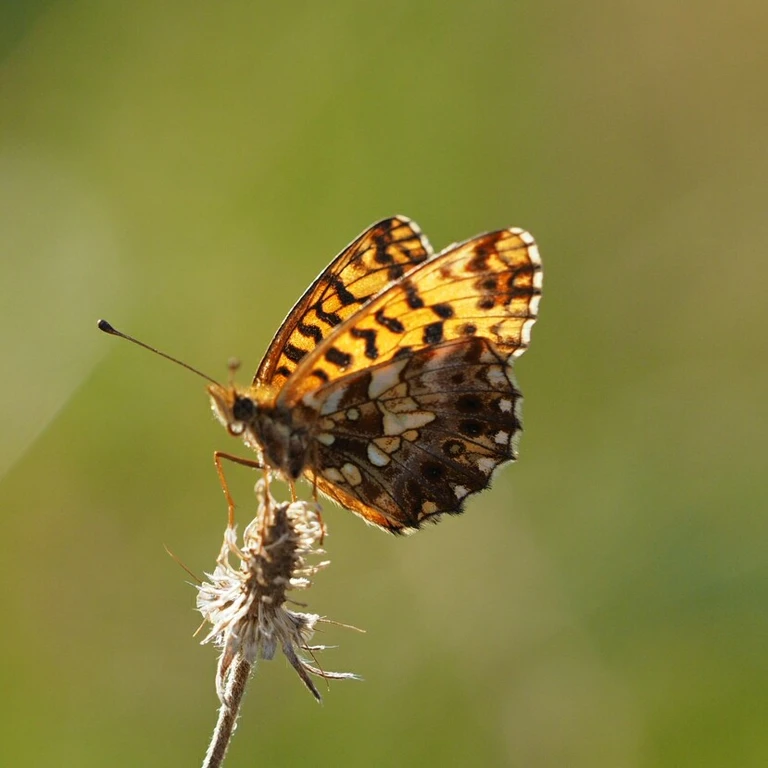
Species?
Boloria dia
